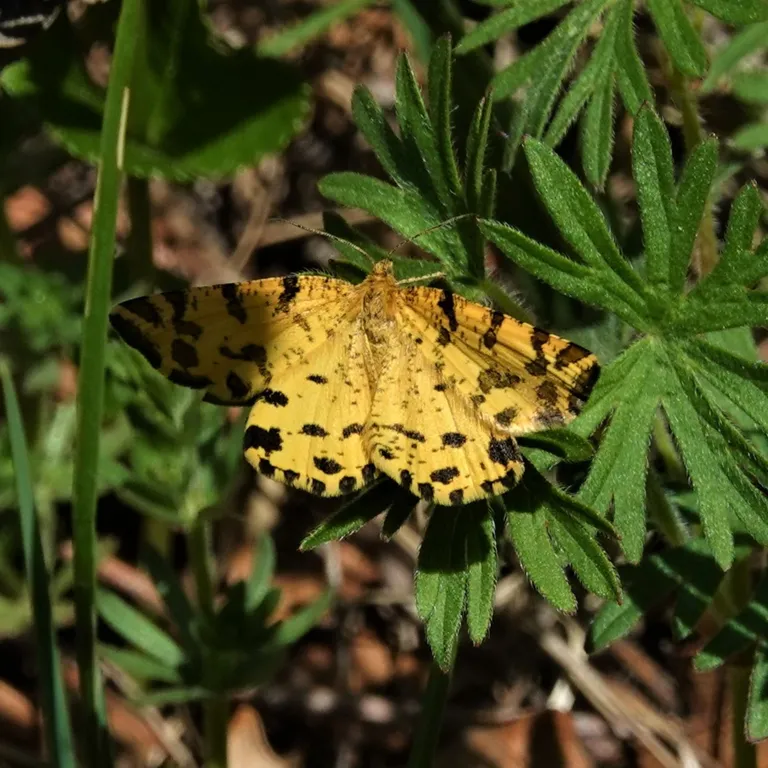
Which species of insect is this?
Pseudopanthera macularia
